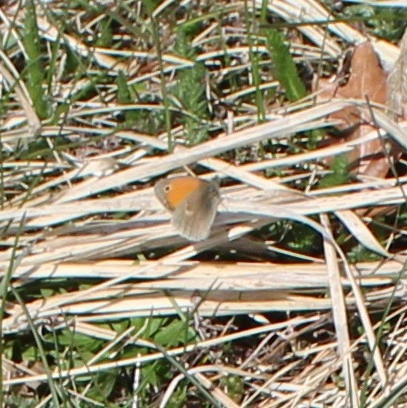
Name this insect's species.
Coenonympha pamphilus
